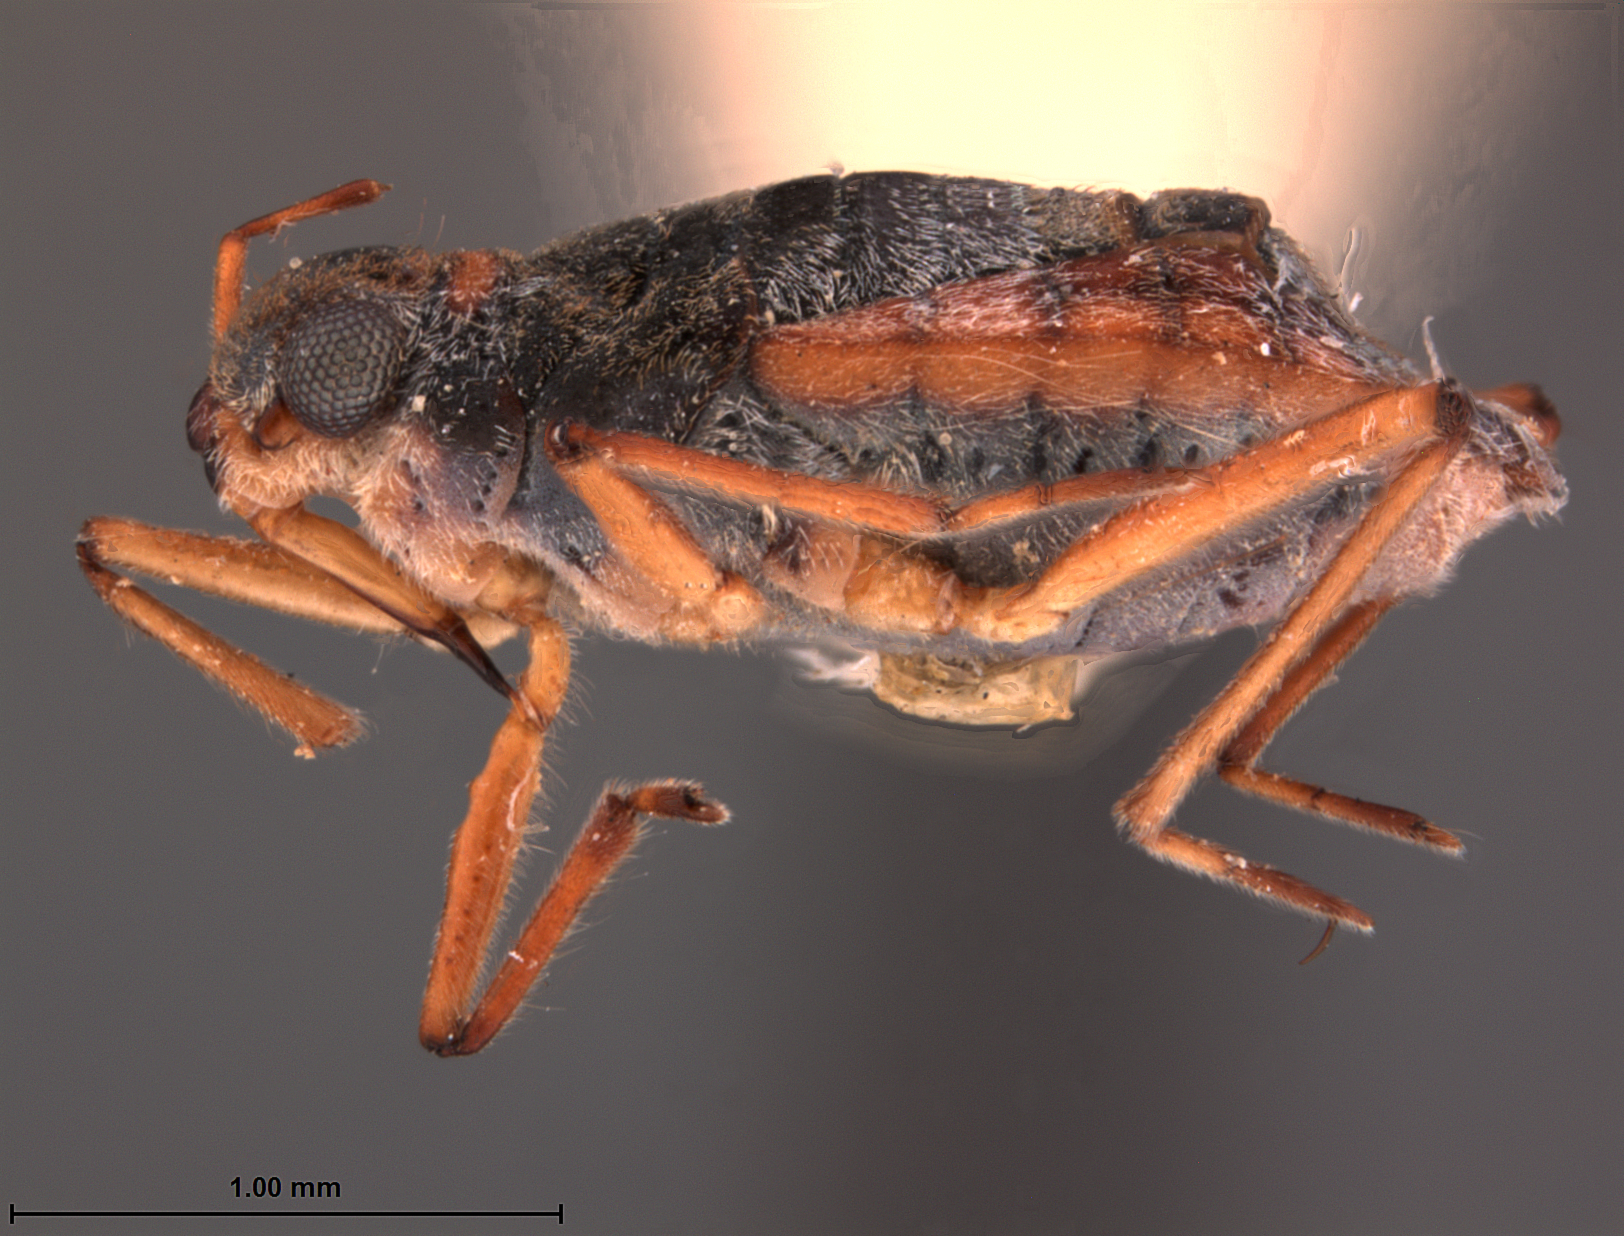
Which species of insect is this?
Microvelia cinchonana
